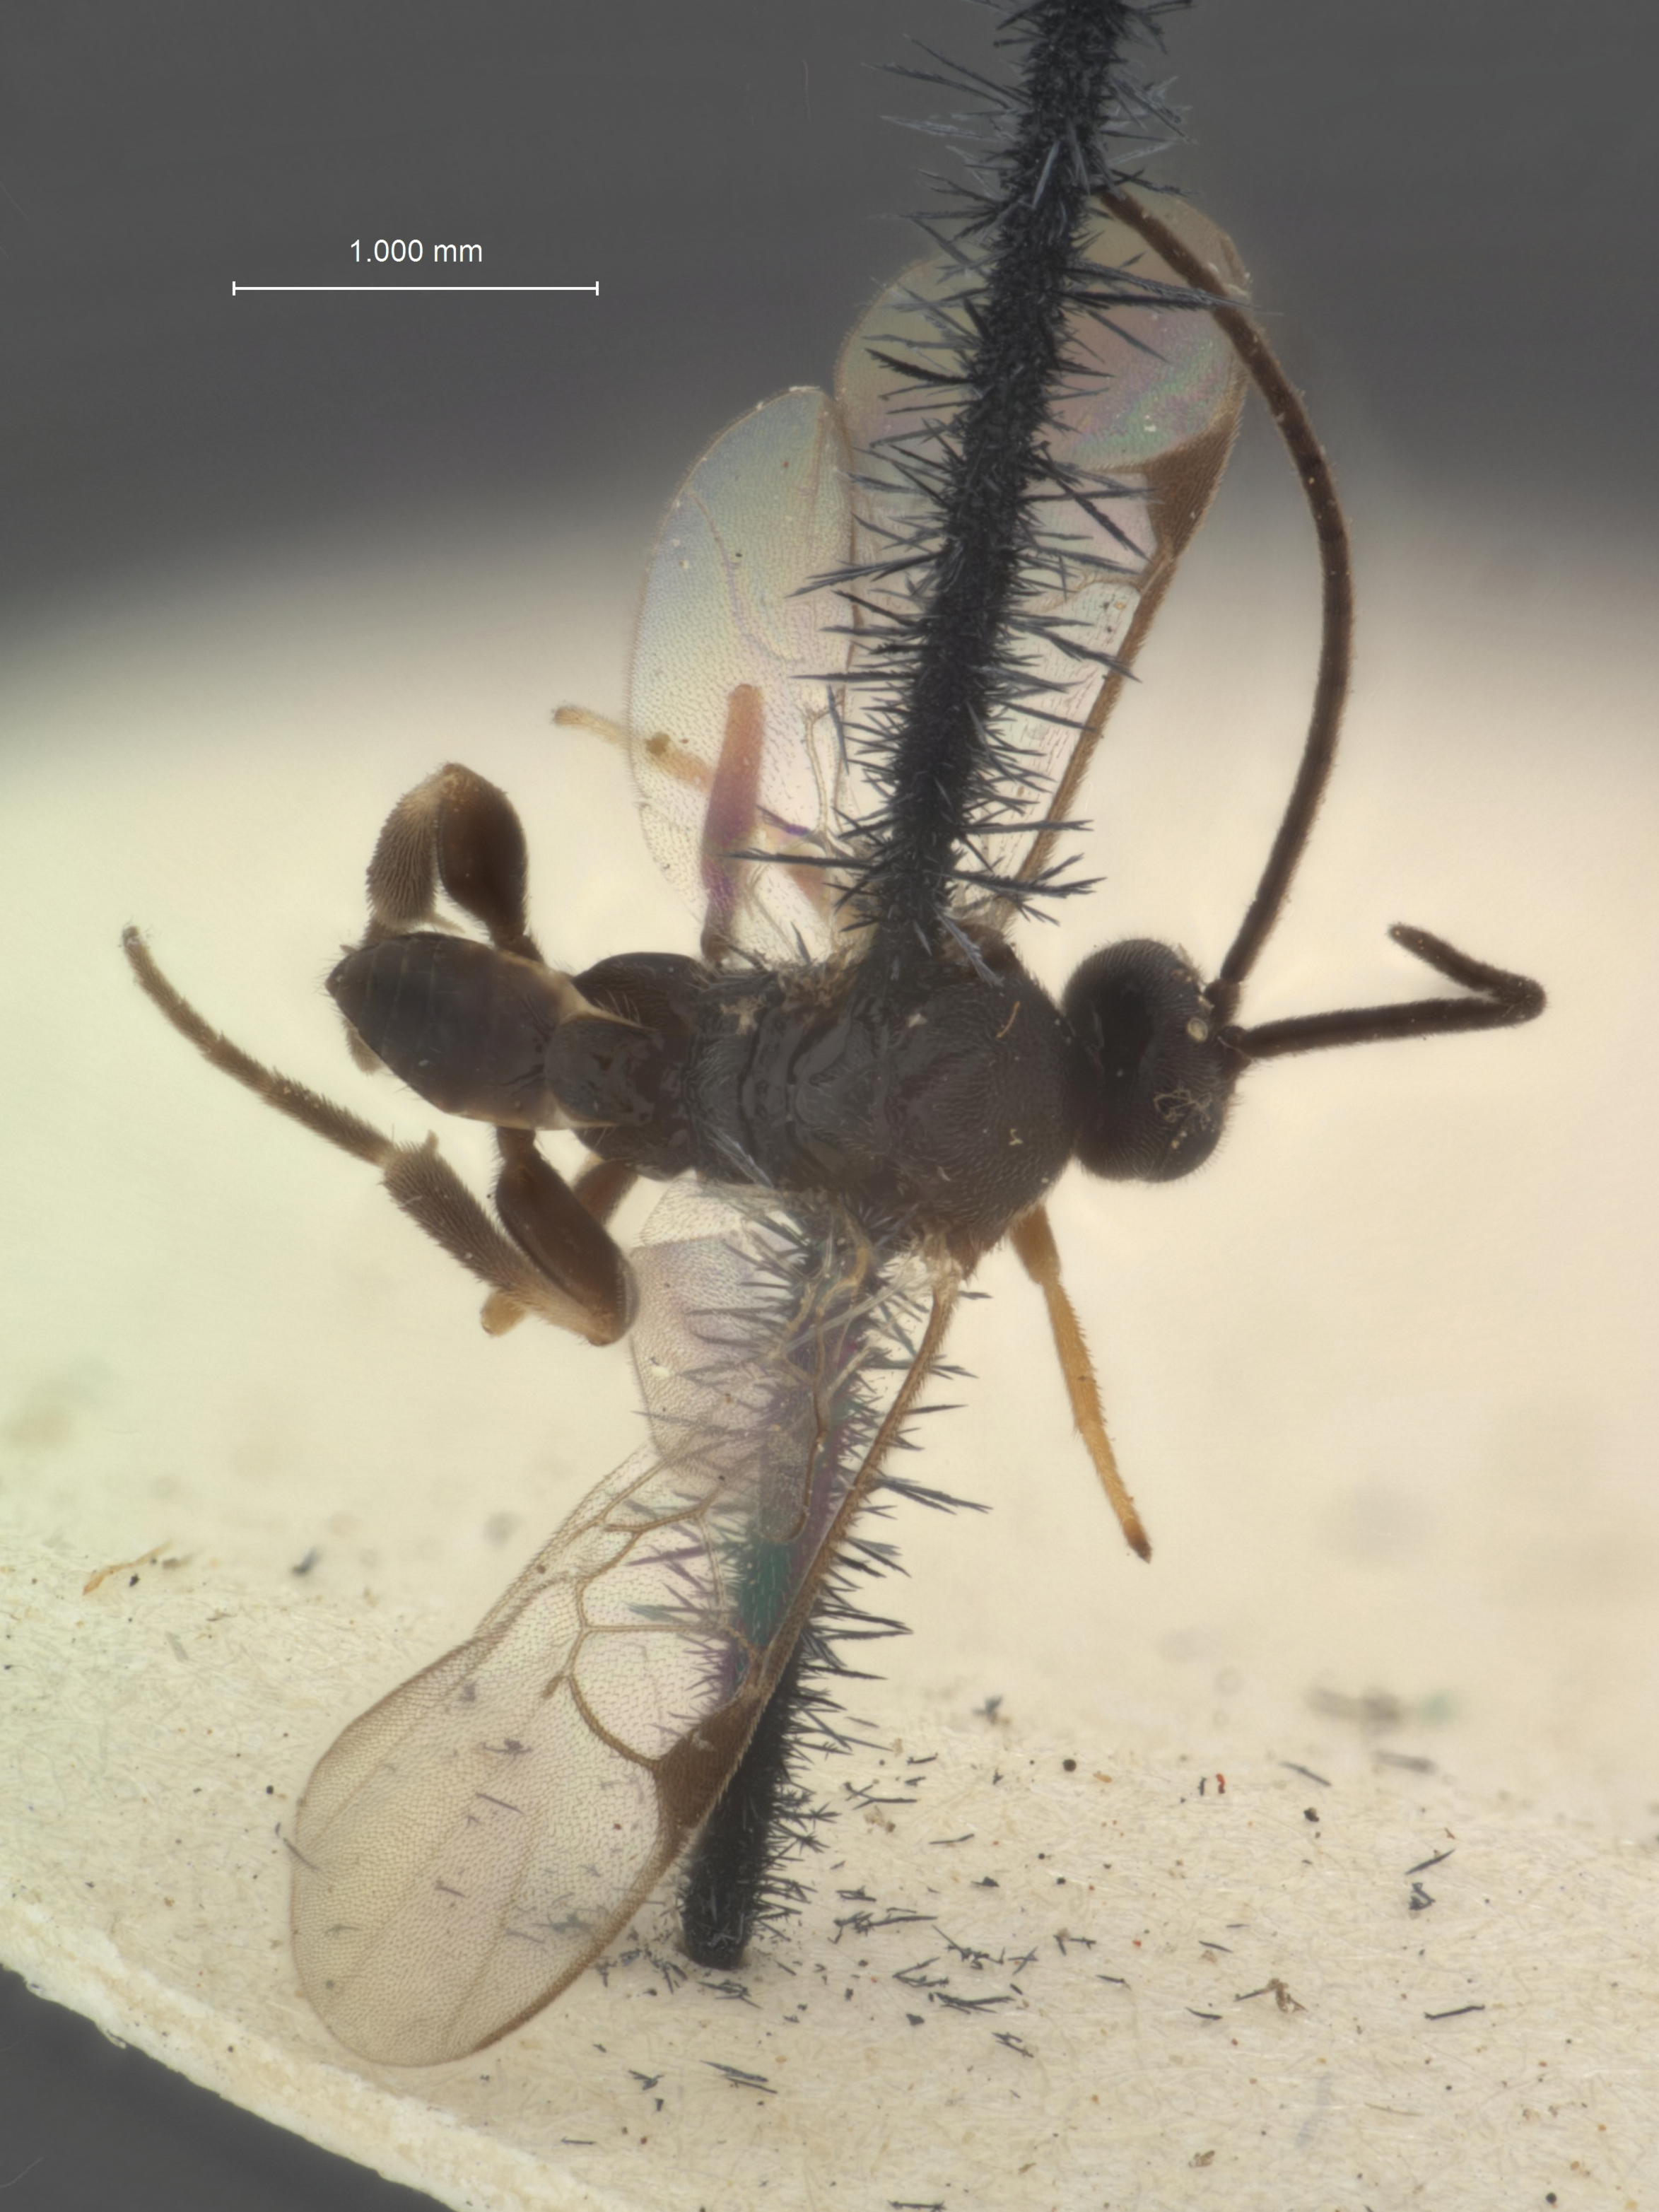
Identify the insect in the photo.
Apanteles artonae
